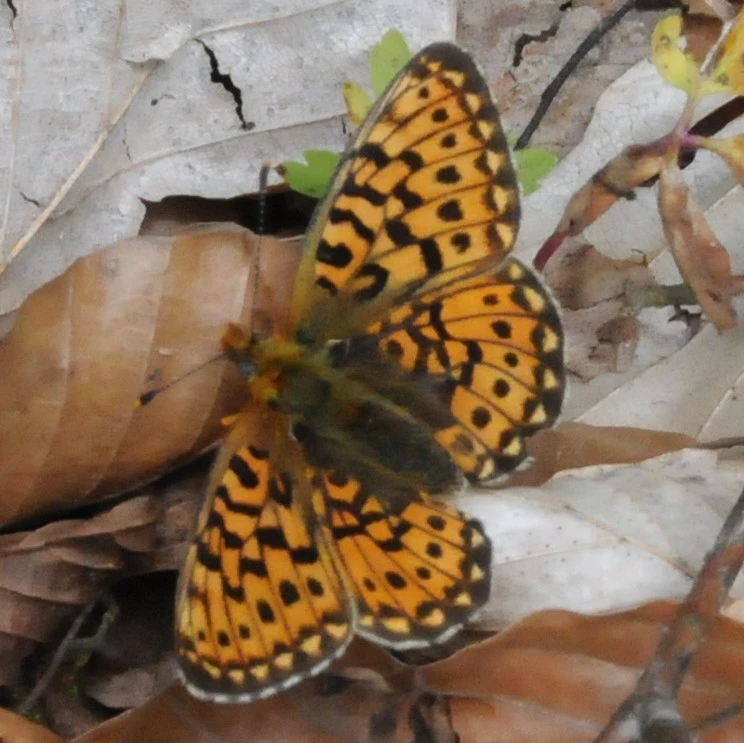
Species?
Boloria euphrosyne (also Clossiana euphrosyne)
